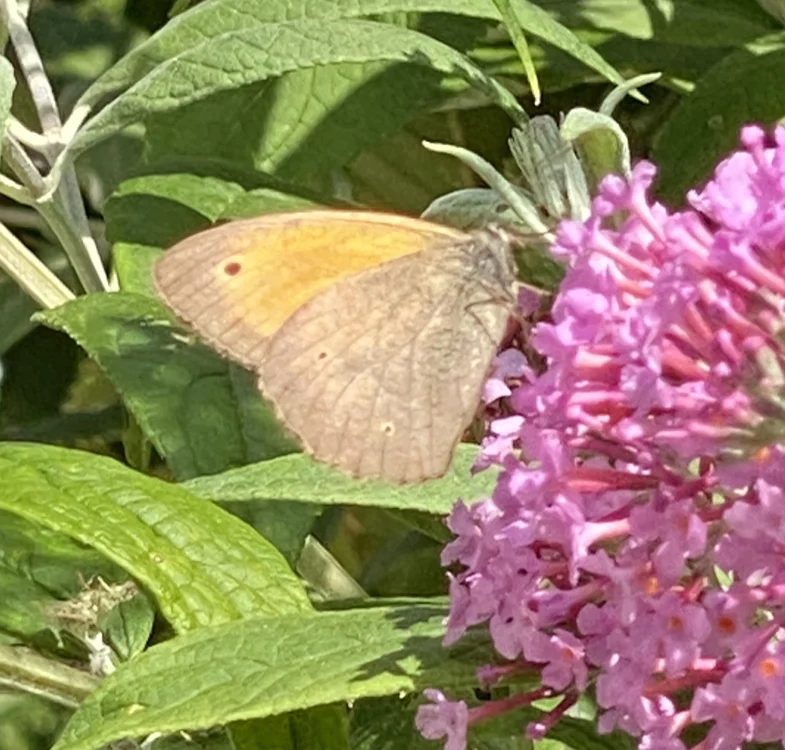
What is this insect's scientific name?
Maniola jurtina
